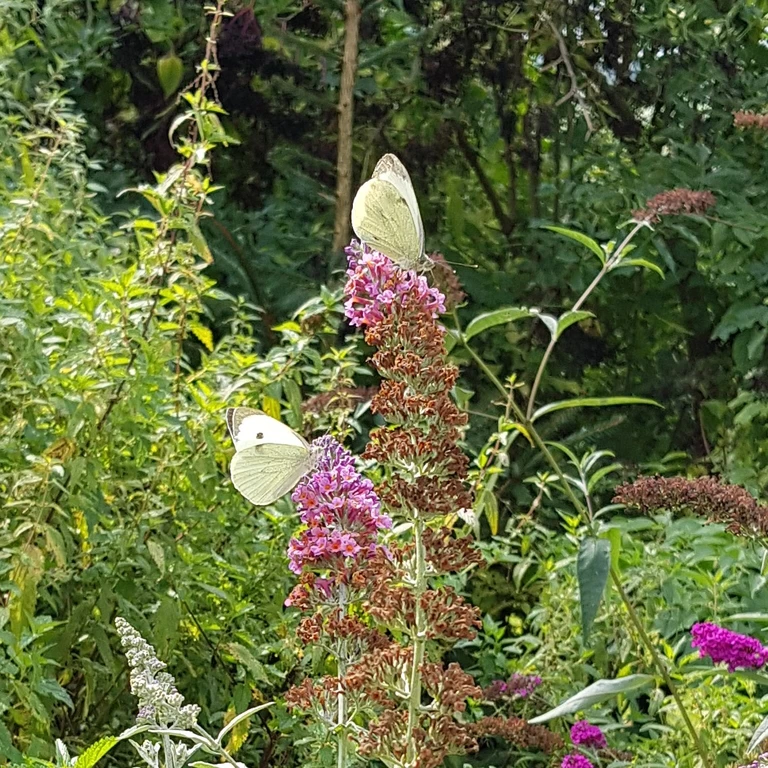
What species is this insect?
Pieris brassicae
